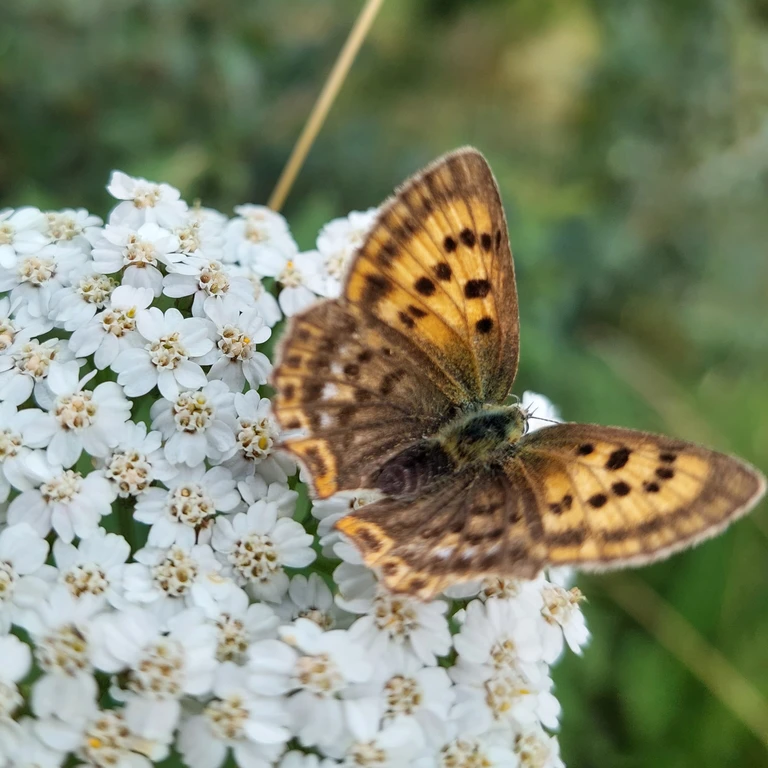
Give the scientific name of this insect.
Lycaena virgaureae
